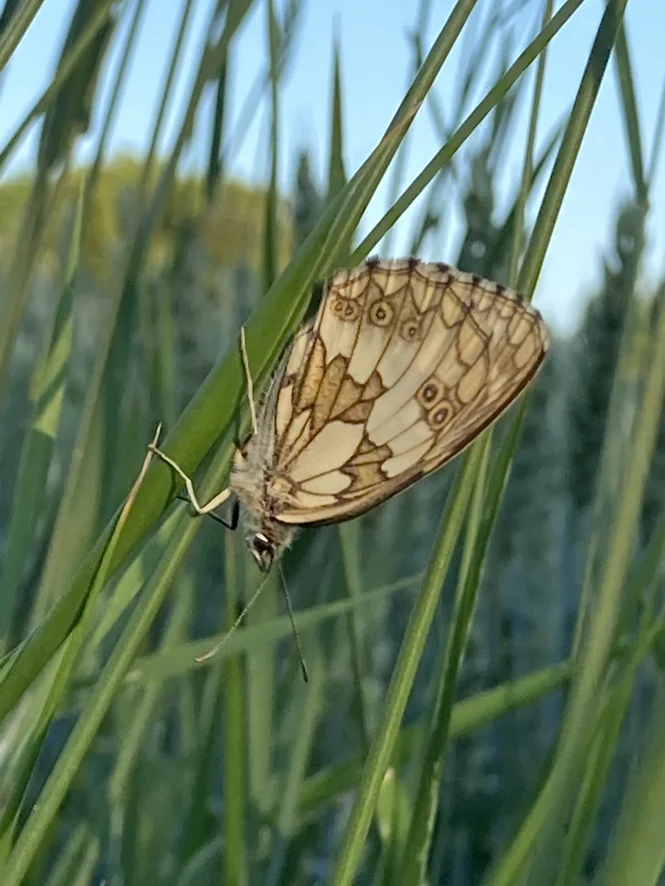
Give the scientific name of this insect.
Melanargia galathea
